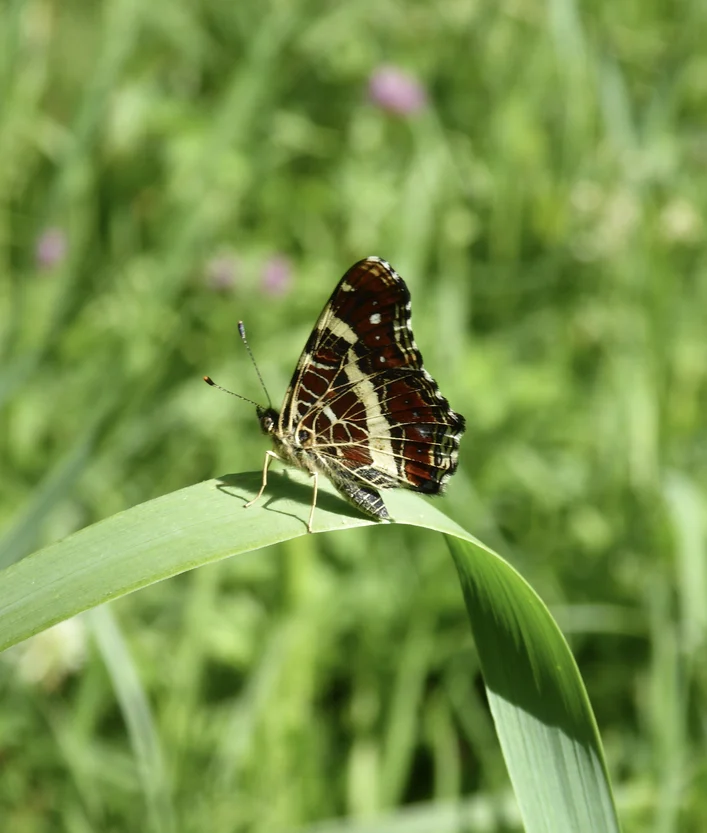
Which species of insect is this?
Araschnia levana
